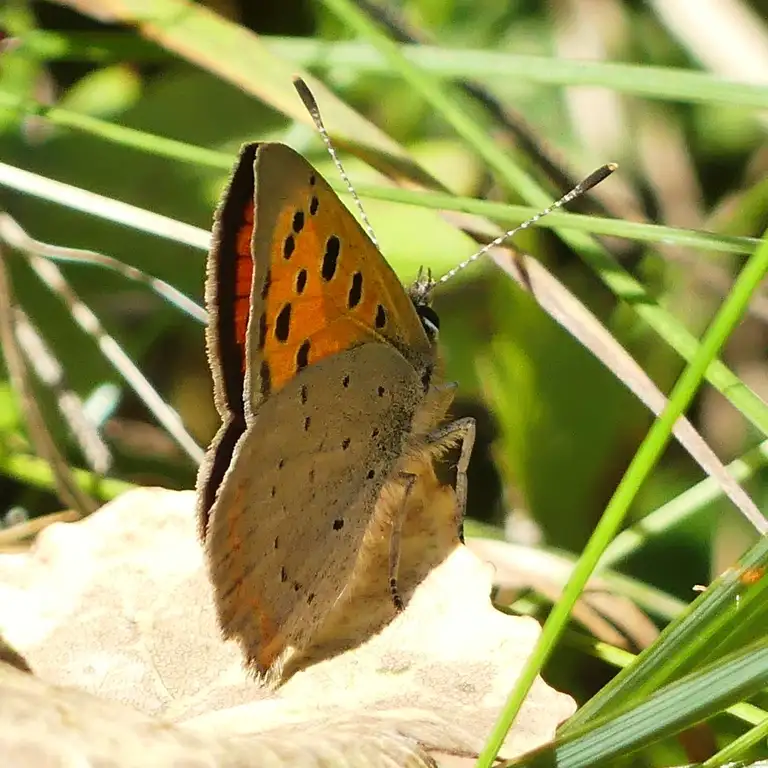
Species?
Lycaena phlaeas
